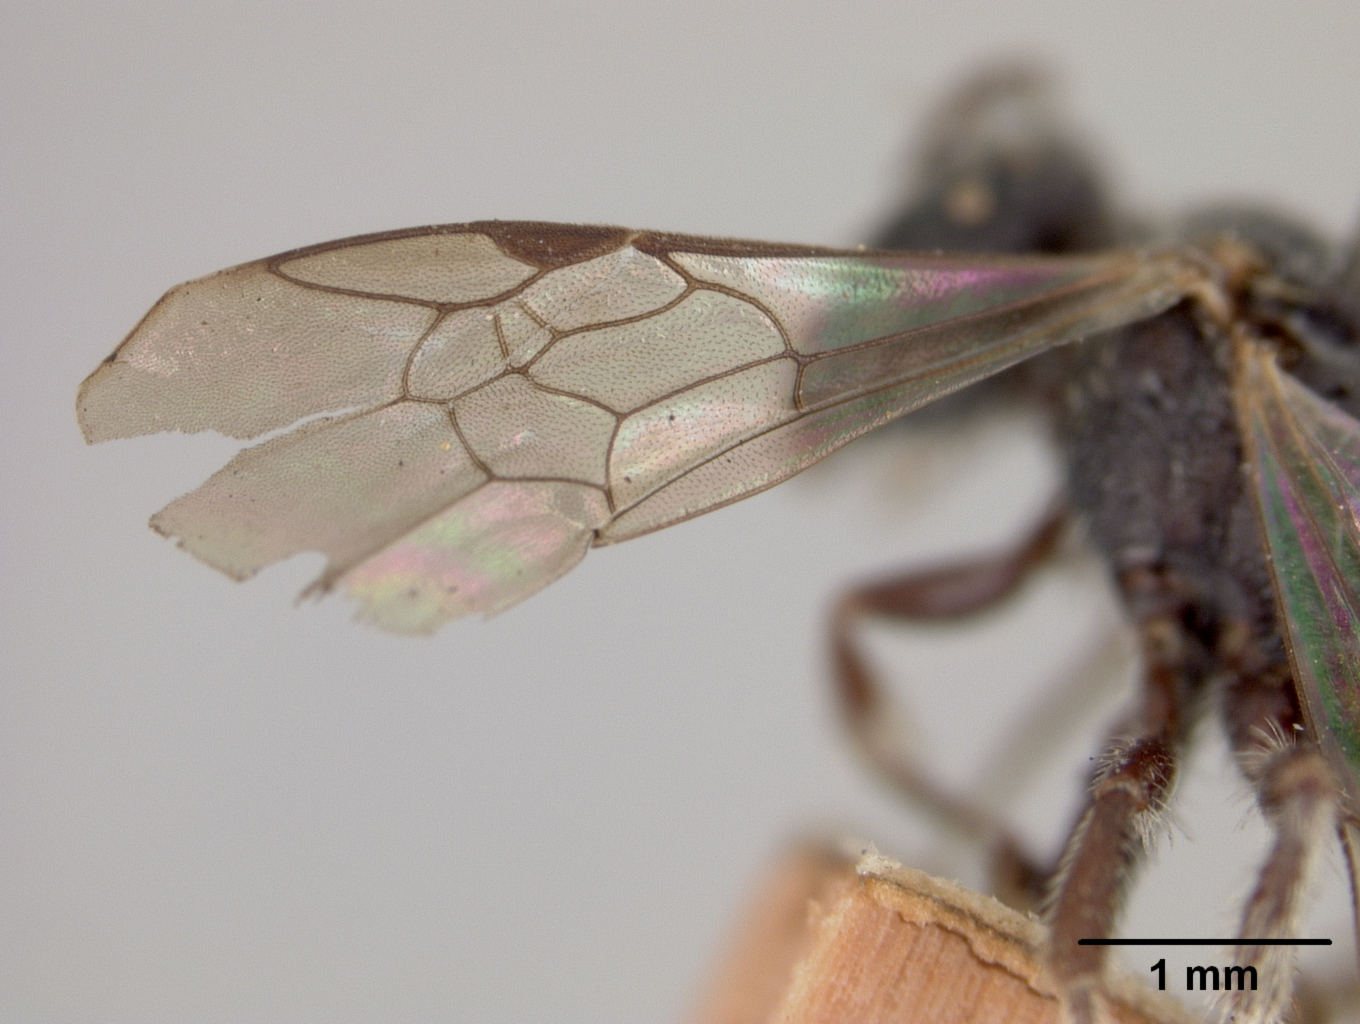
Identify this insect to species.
Sphecodes crawfordi
